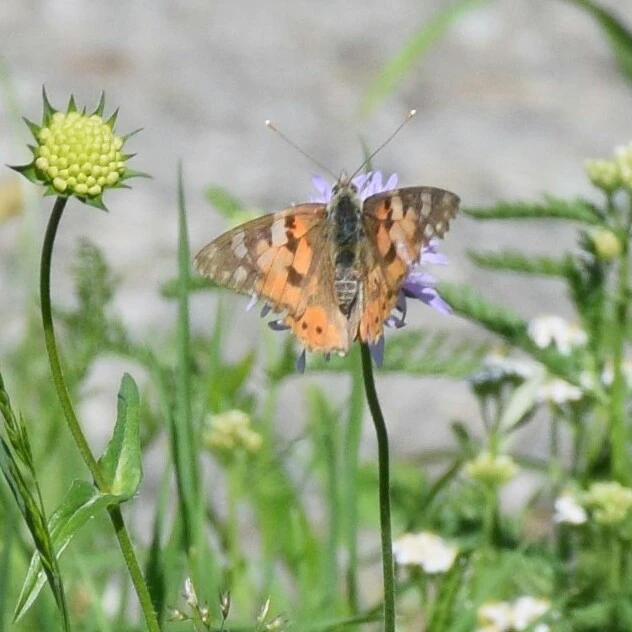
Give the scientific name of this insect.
Vanessa cardui
